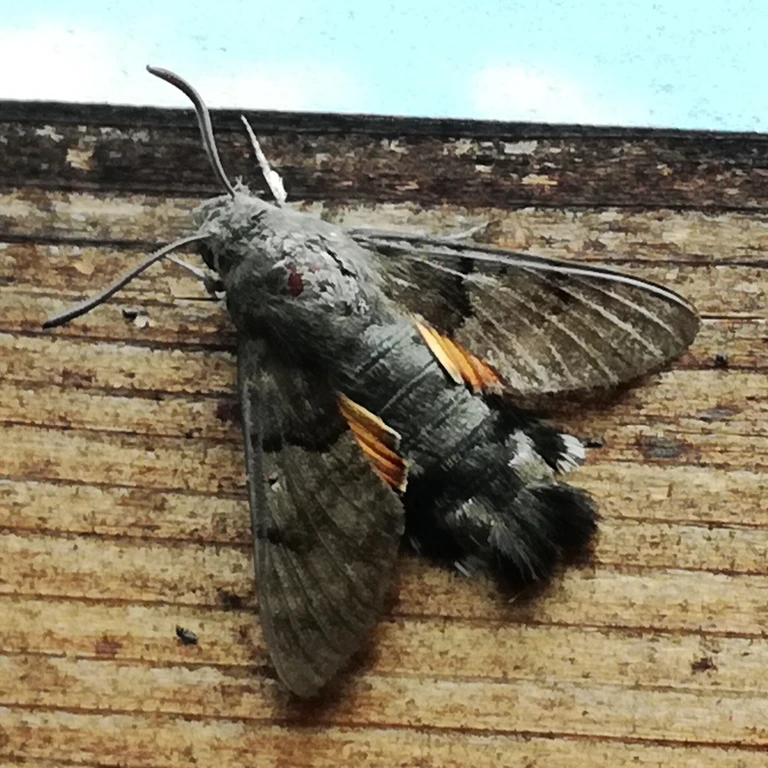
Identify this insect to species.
Macroglossum stellatarum
